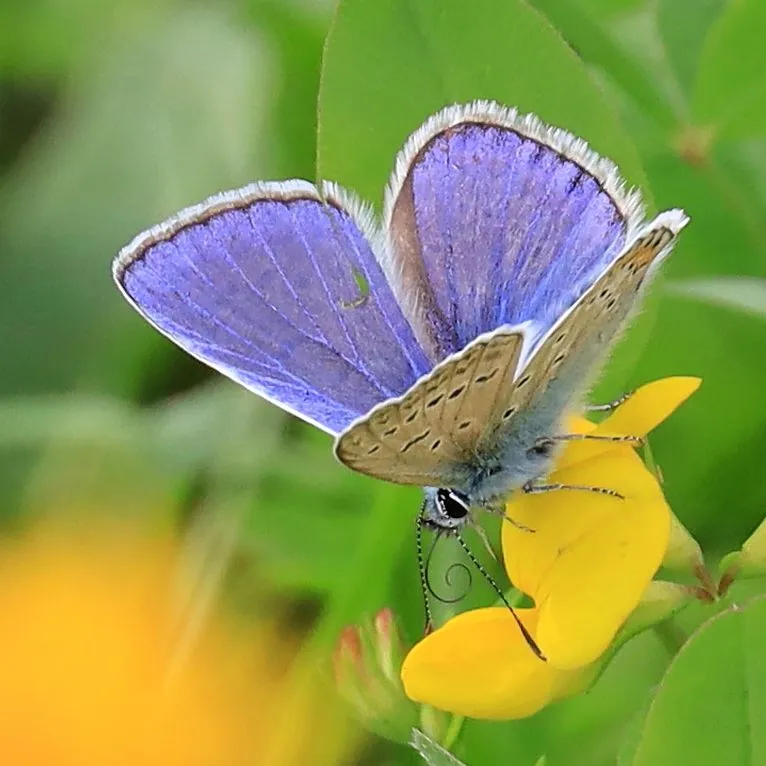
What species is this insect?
Polyommatus icarus
